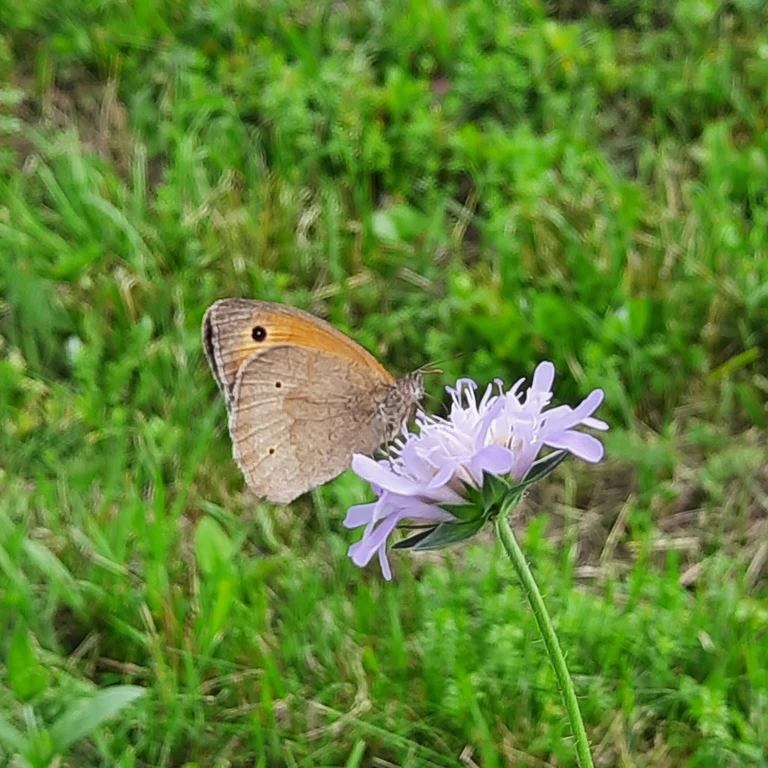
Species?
Maniola jurtina
